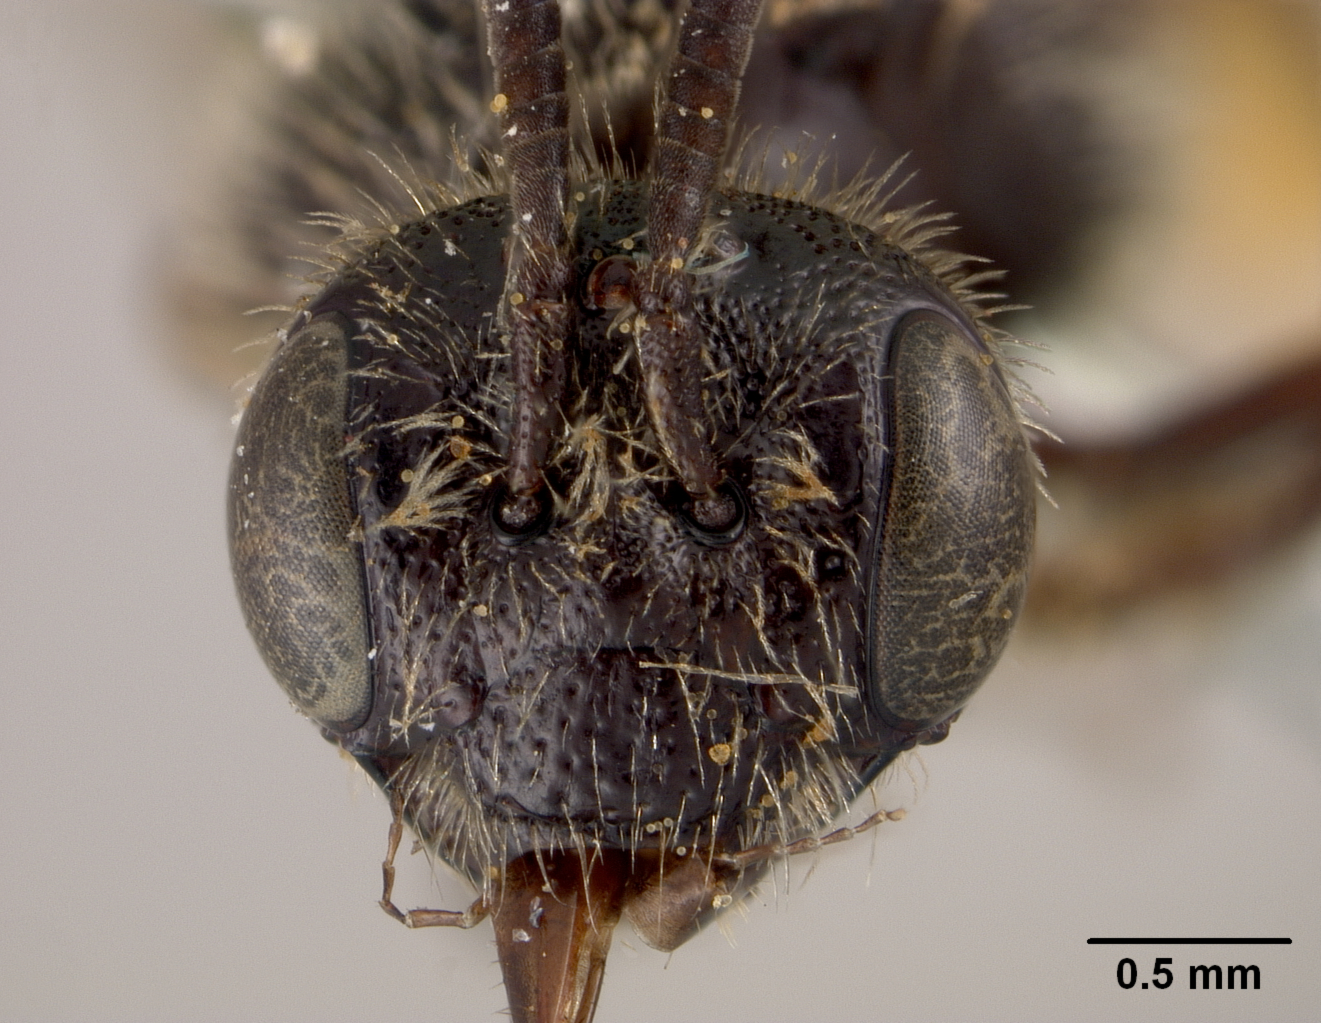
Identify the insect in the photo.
Panurginus nitescens
